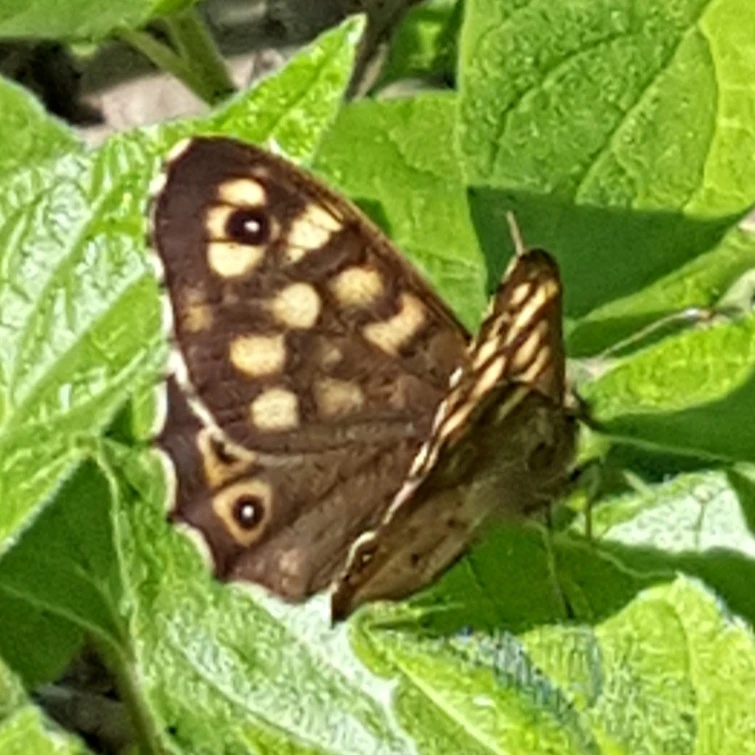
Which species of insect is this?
Pararge aegeria
